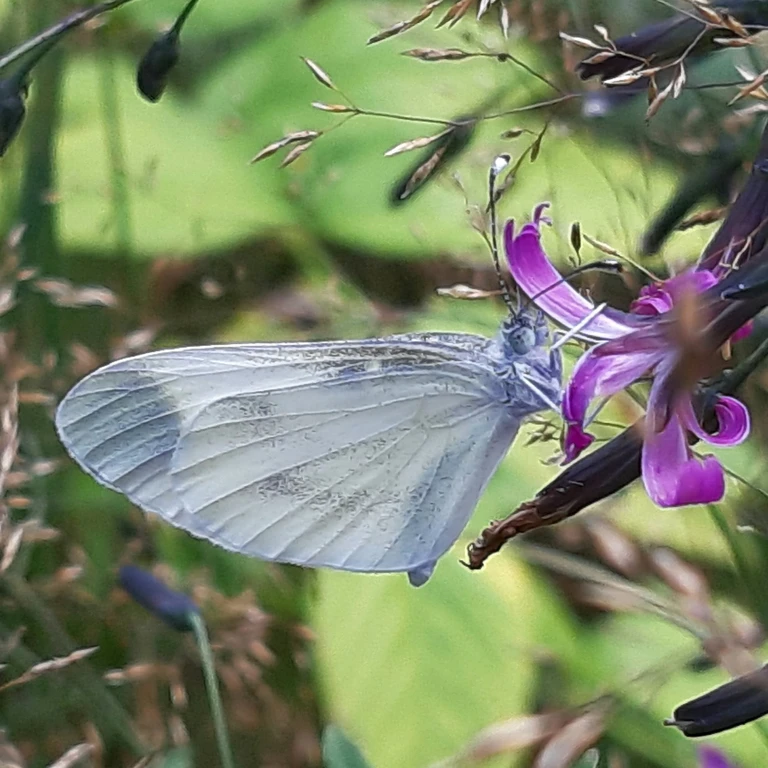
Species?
Leptidea sinapis/juvernica
